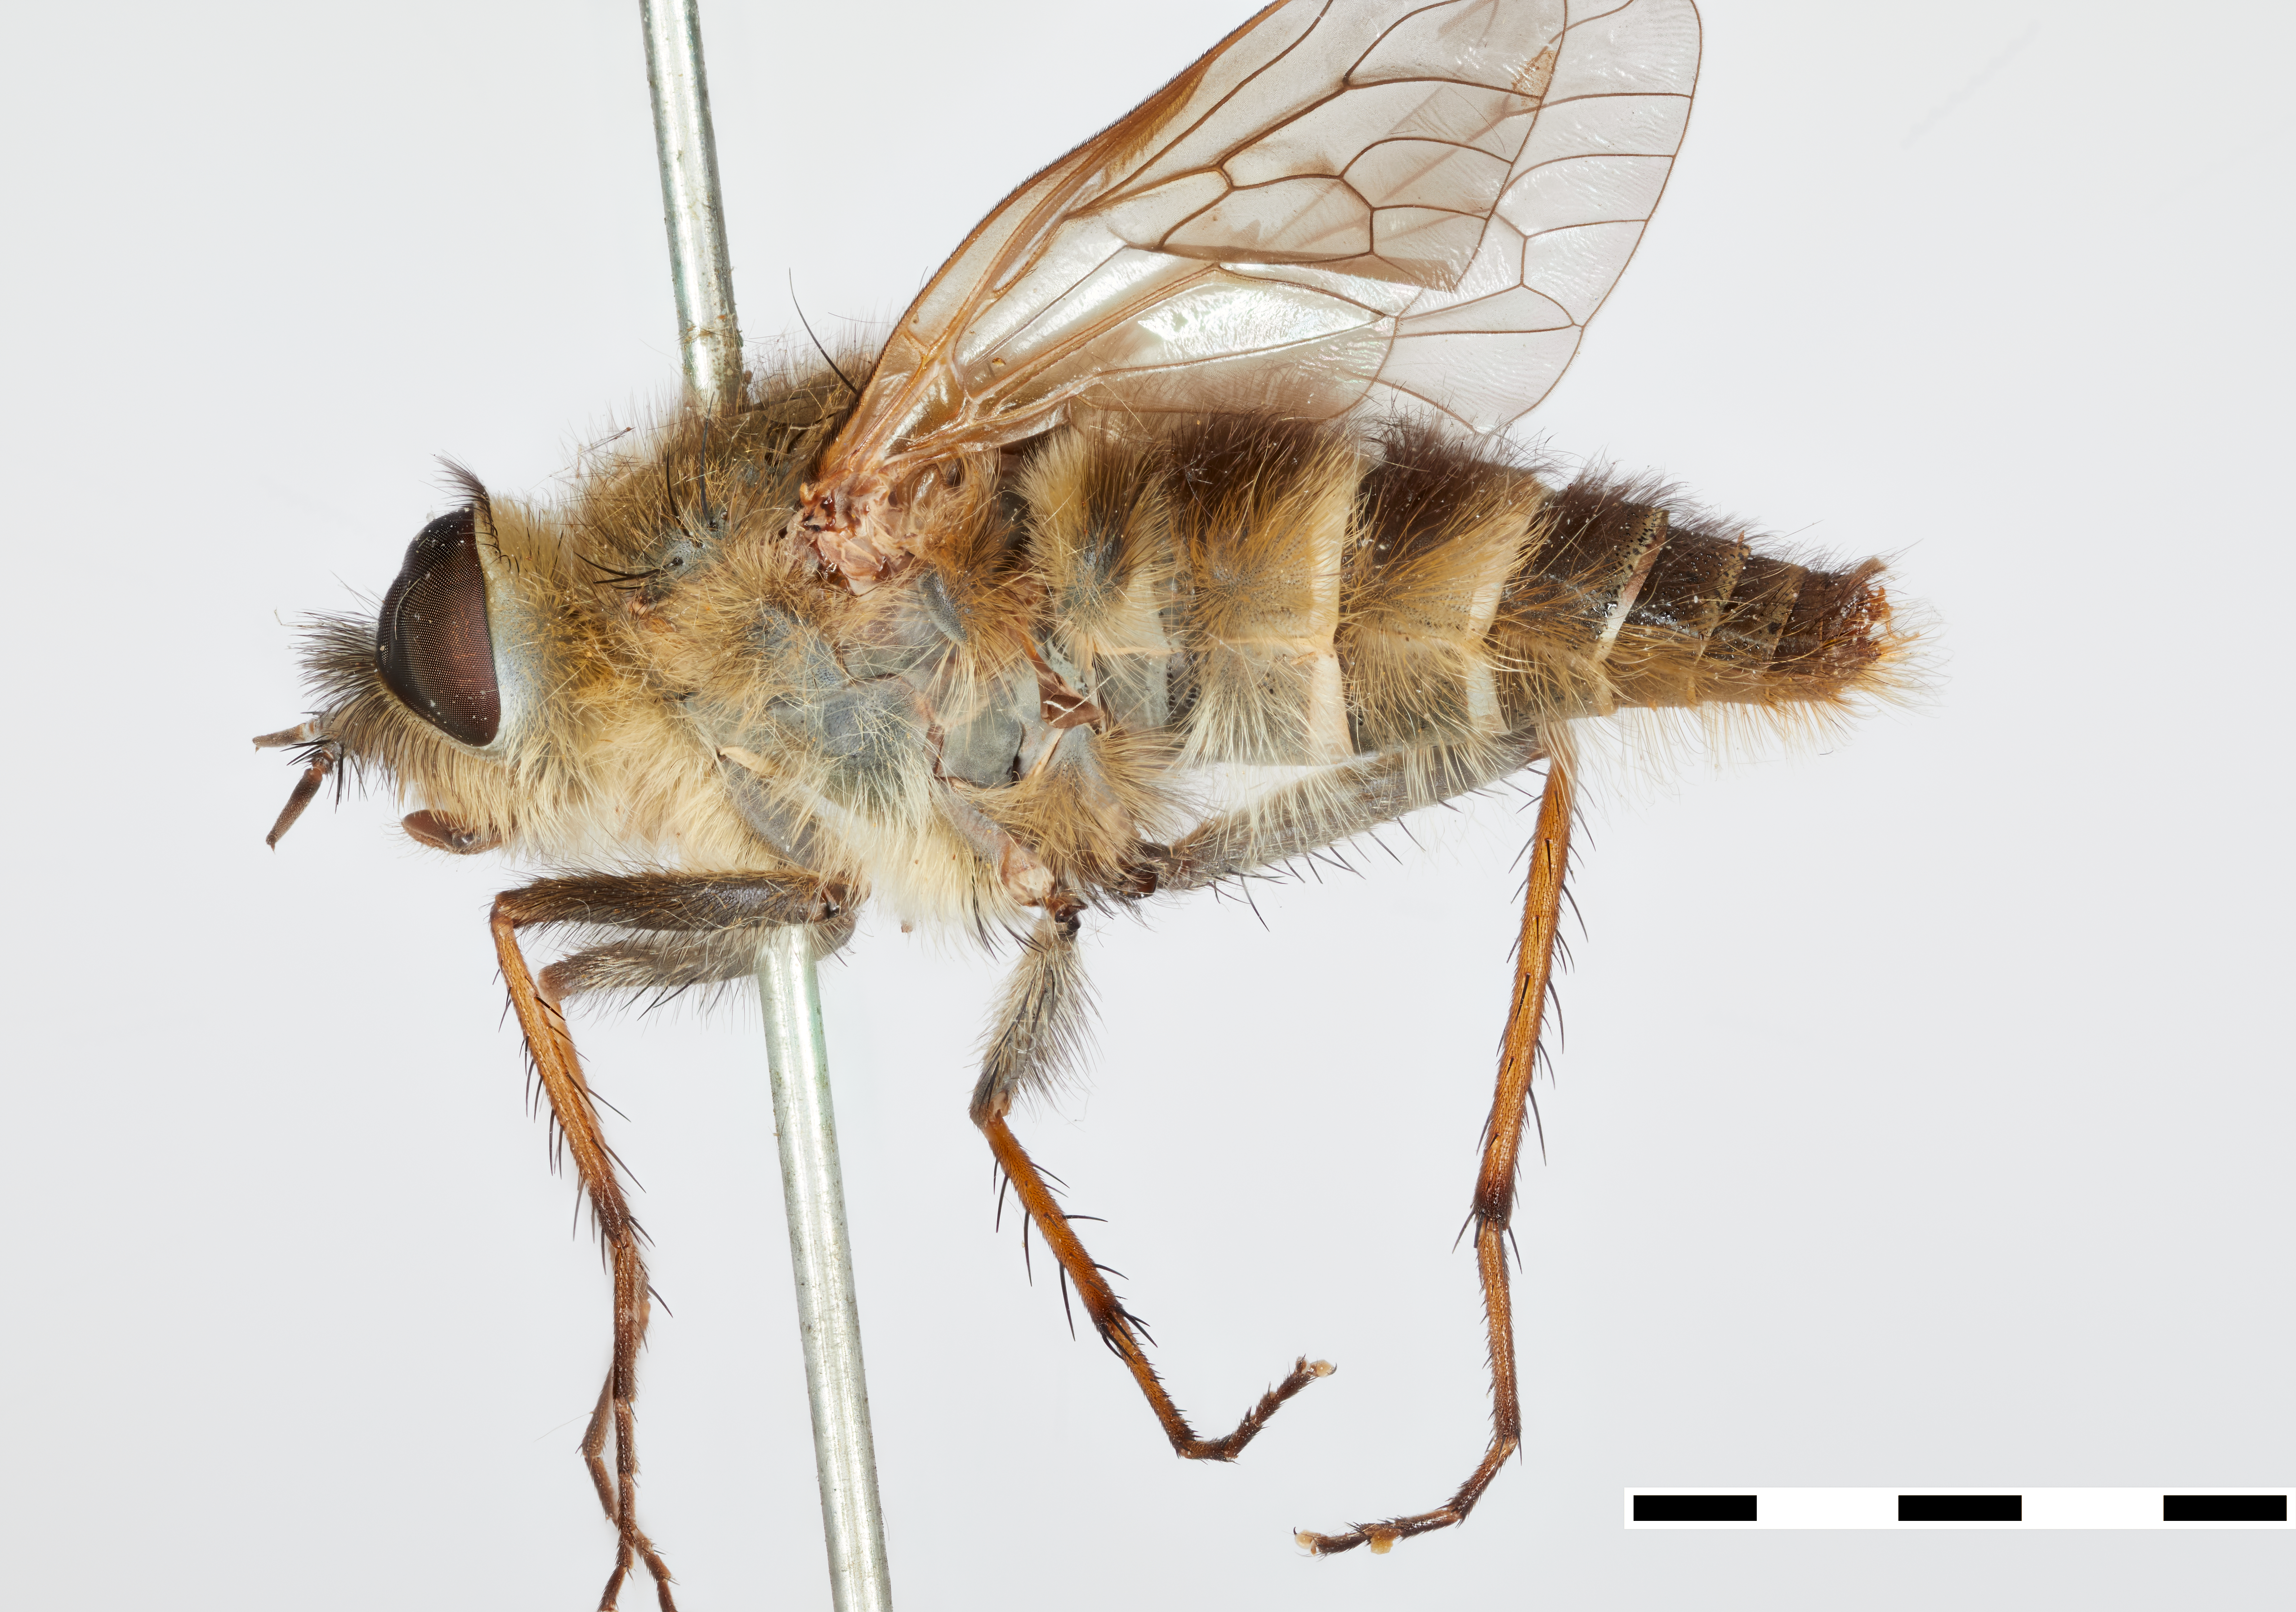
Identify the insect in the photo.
Thereva latistriata
